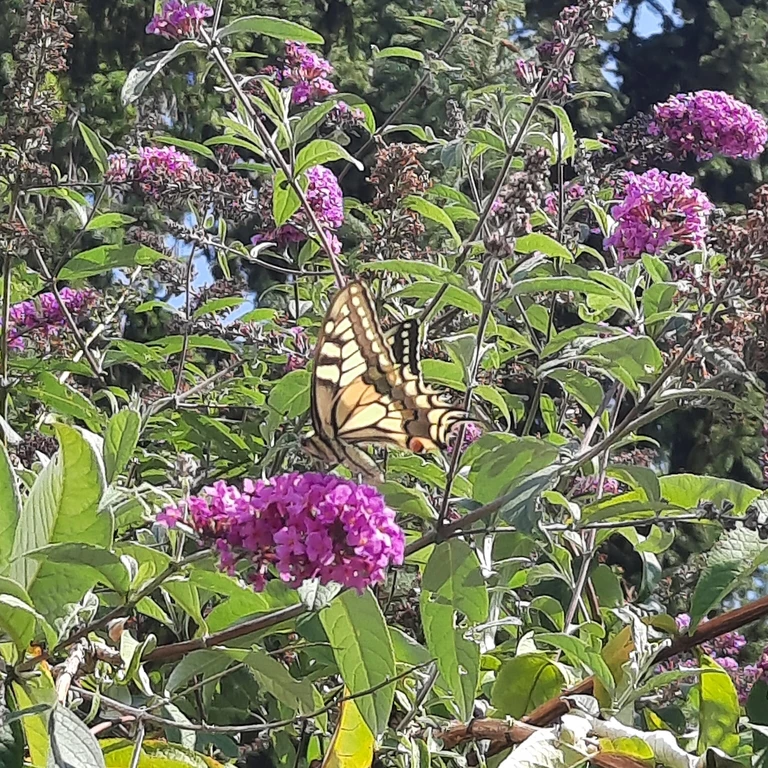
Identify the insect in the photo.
Papilio machaon
